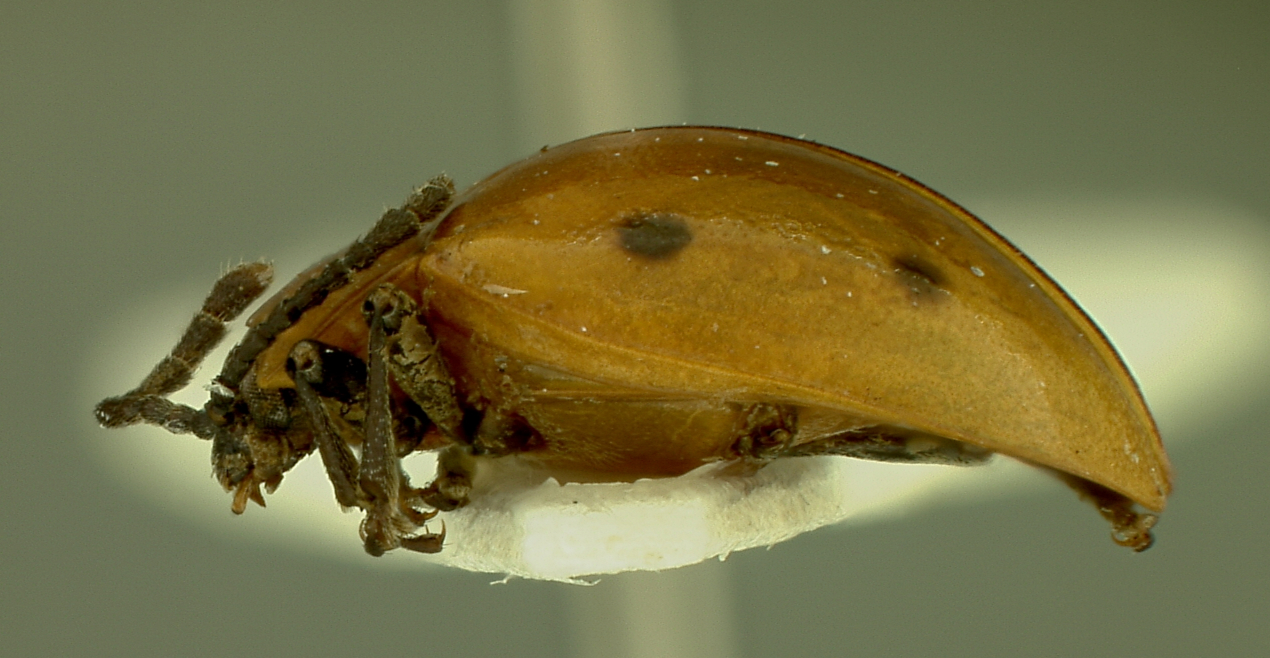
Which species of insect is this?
Endomychus flavus
